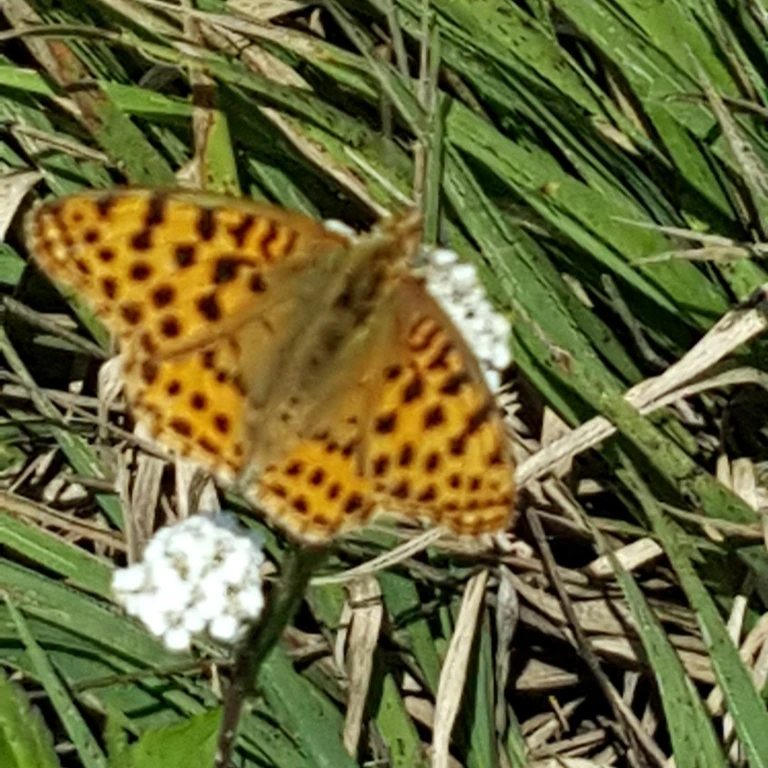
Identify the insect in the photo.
Issoria lathonia
